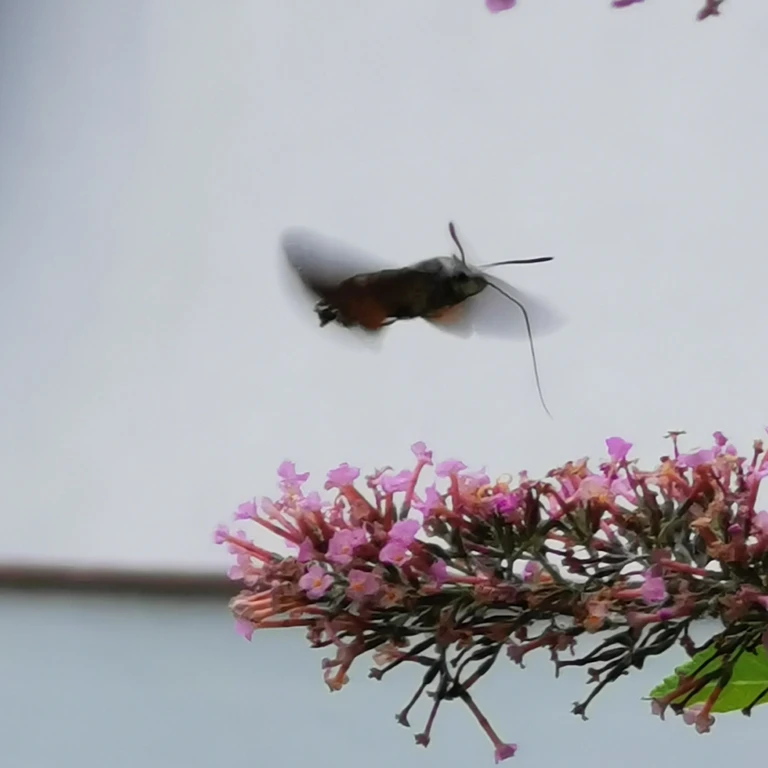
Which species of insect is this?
Macroglossum stellatarum
